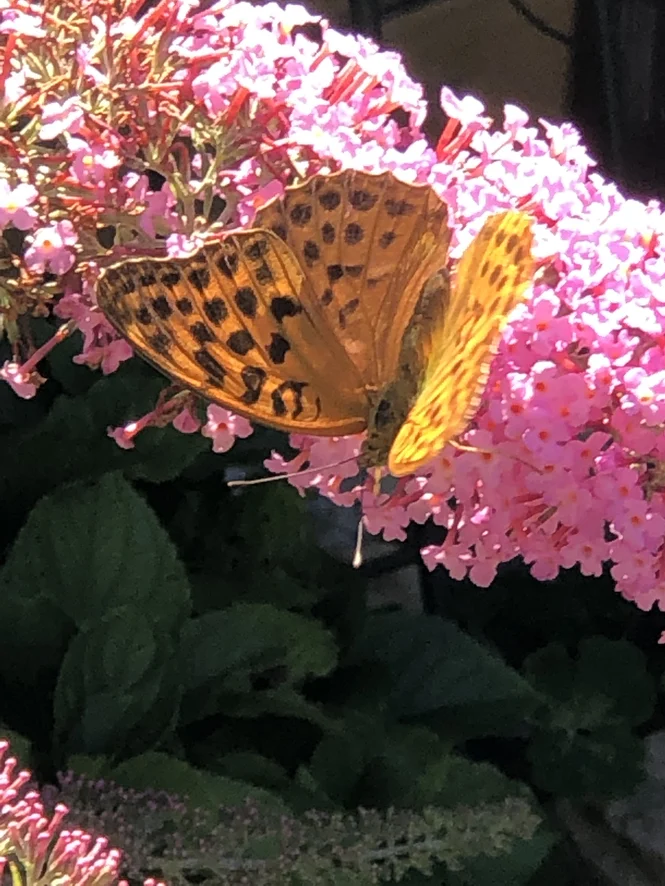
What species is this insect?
Argynnis paphia
